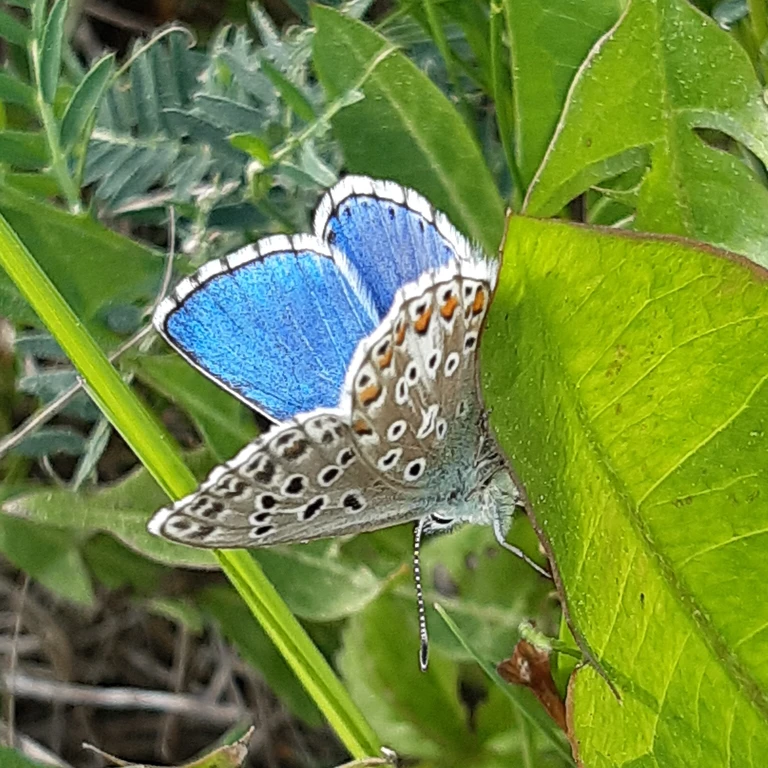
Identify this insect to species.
Lysandra bellargus
